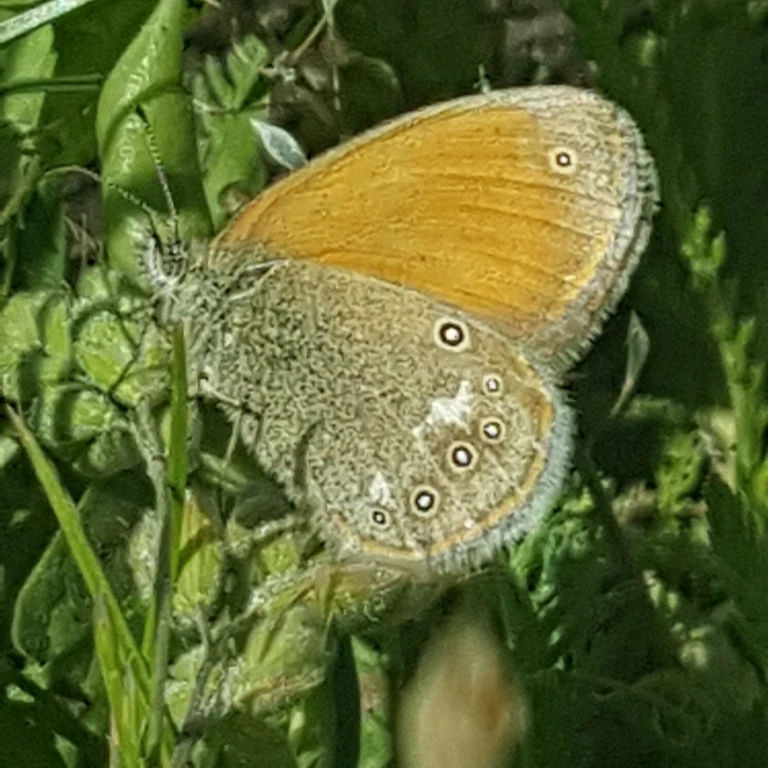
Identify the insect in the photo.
Coenonympha glycerion (also Coenonympha iphis)
